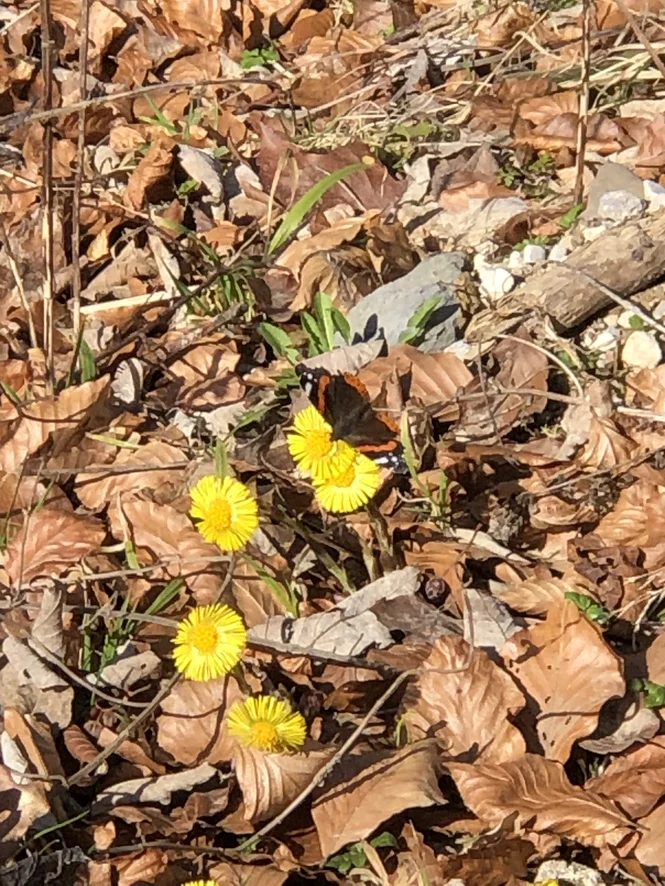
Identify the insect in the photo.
Vanessa atalanta
